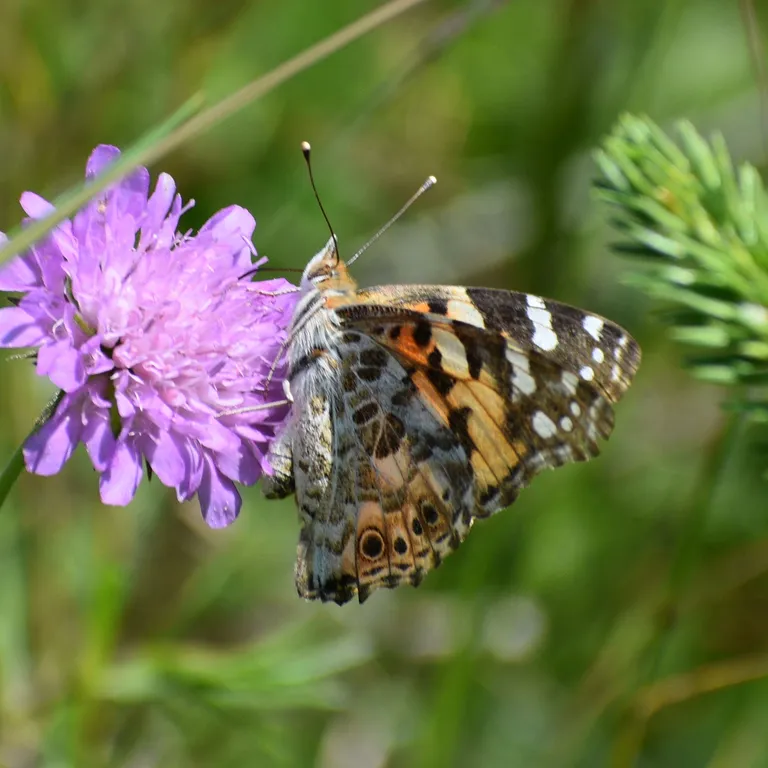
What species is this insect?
Vanessa cardui
